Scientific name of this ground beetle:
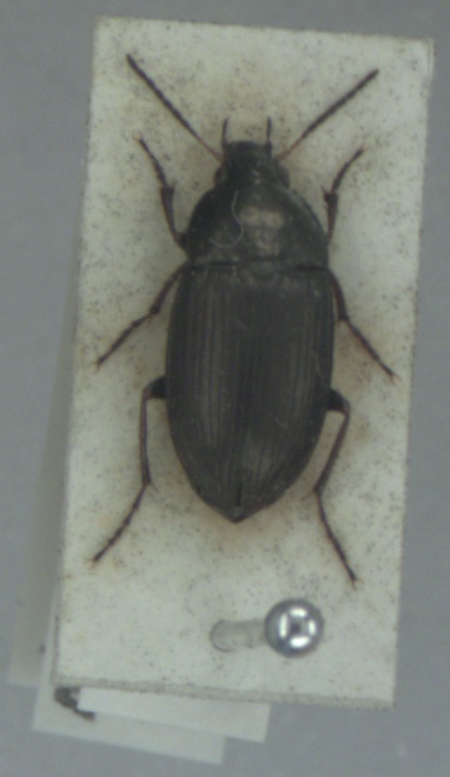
Amara similata
